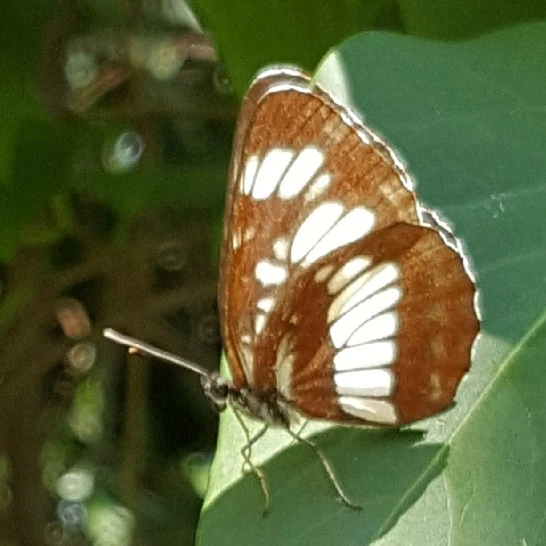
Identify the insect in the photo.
Neptis rivularis
